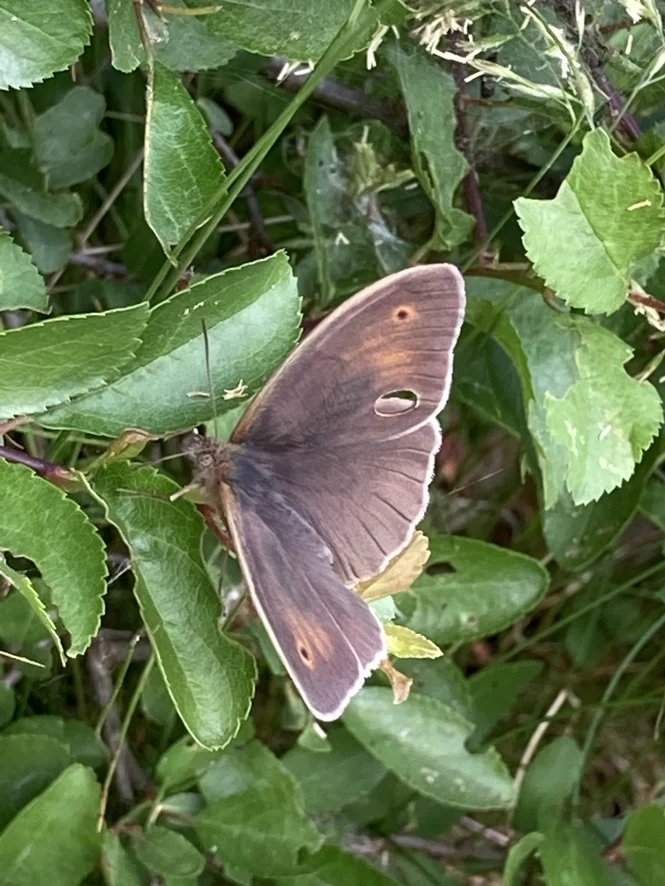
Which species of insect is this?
Maniola jurtina
